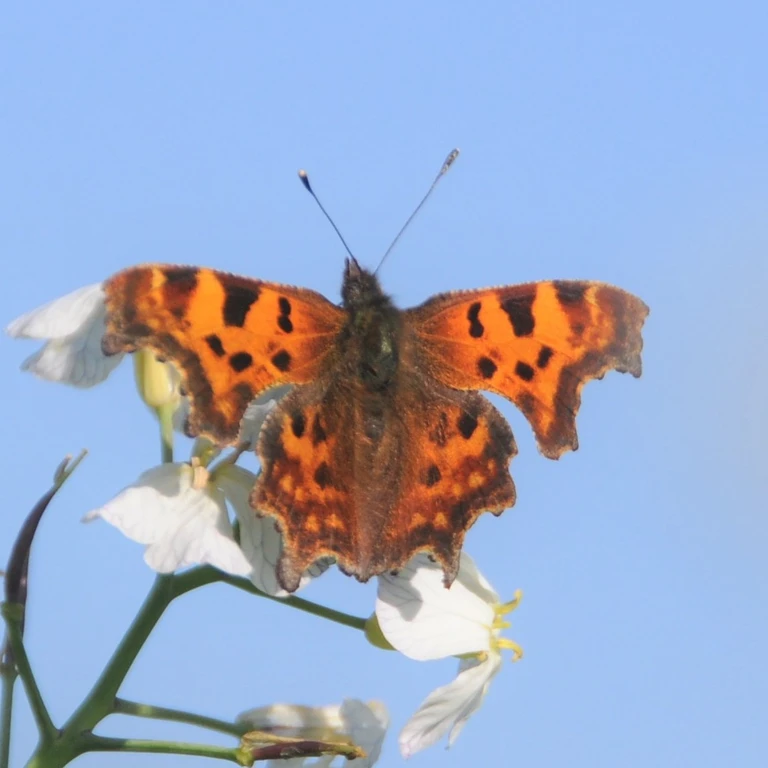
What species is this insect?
Polygonia c-album
